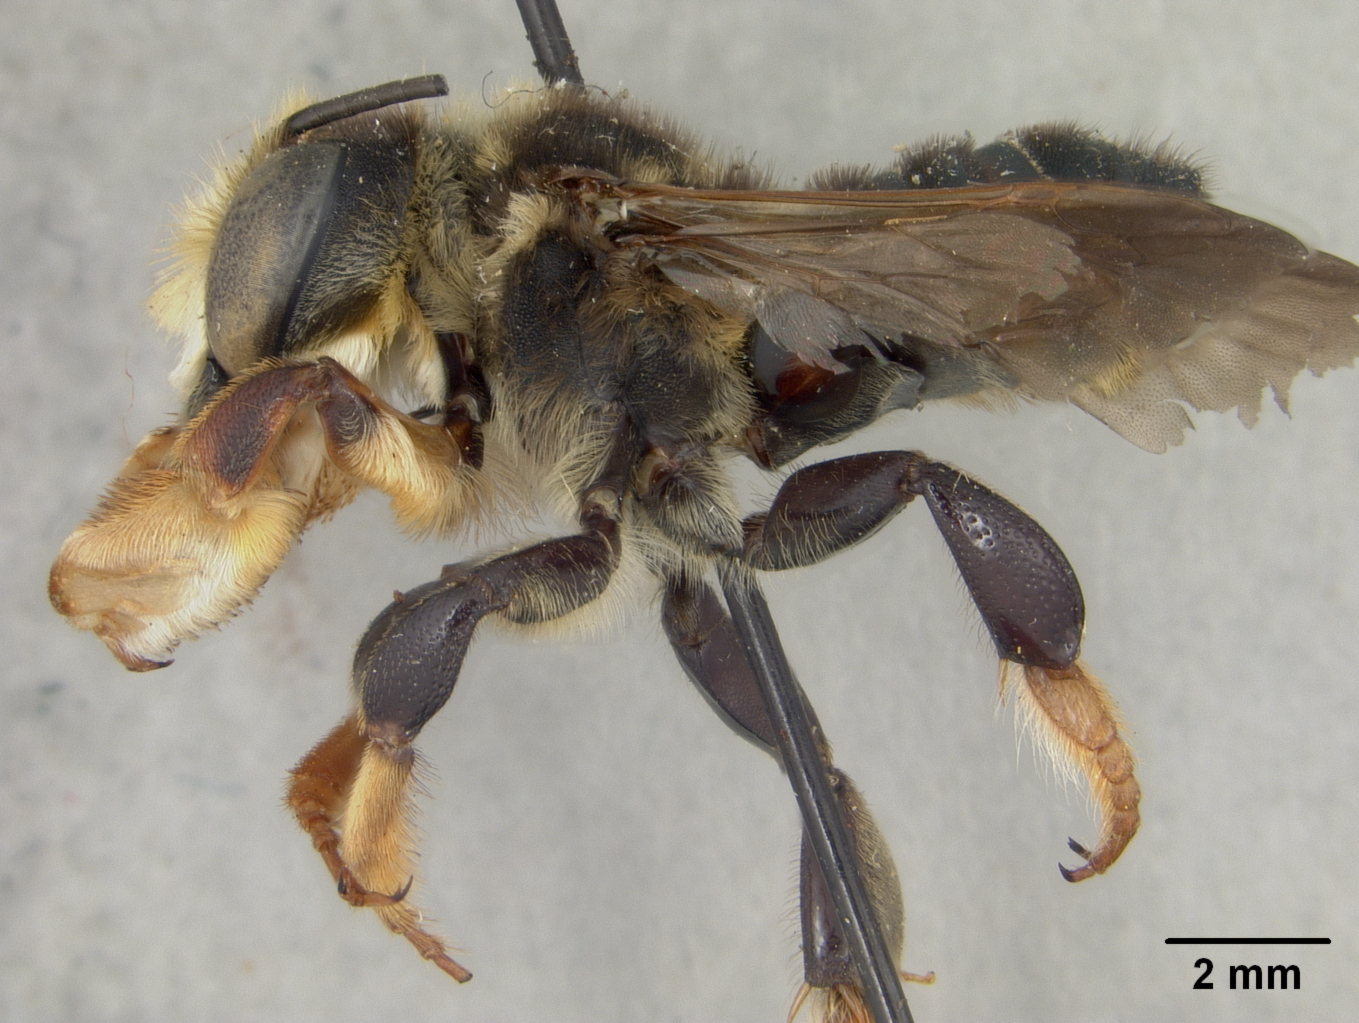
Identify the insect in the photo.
Megachile floridensis
